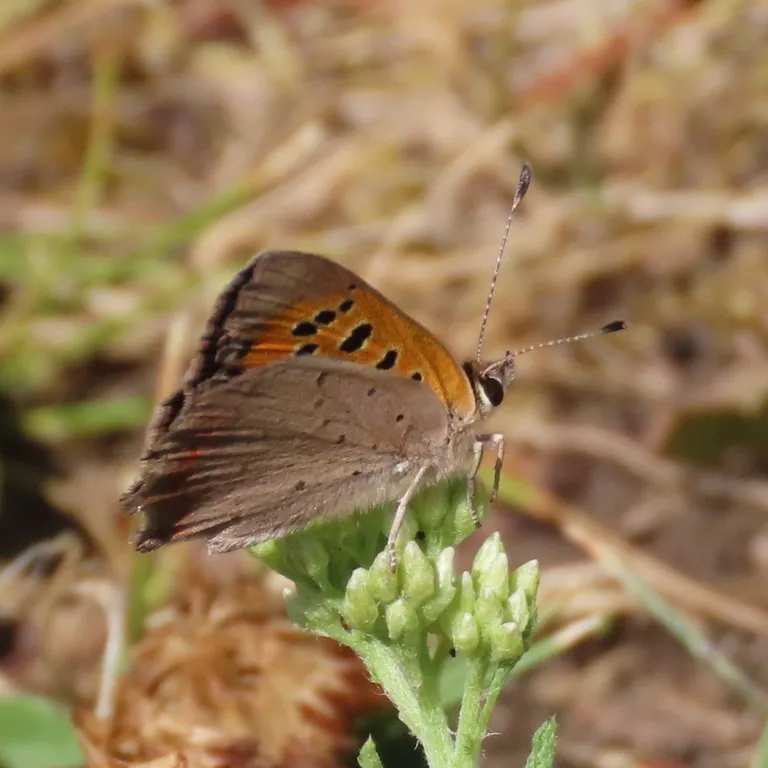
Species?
Lycaena phlaeas
